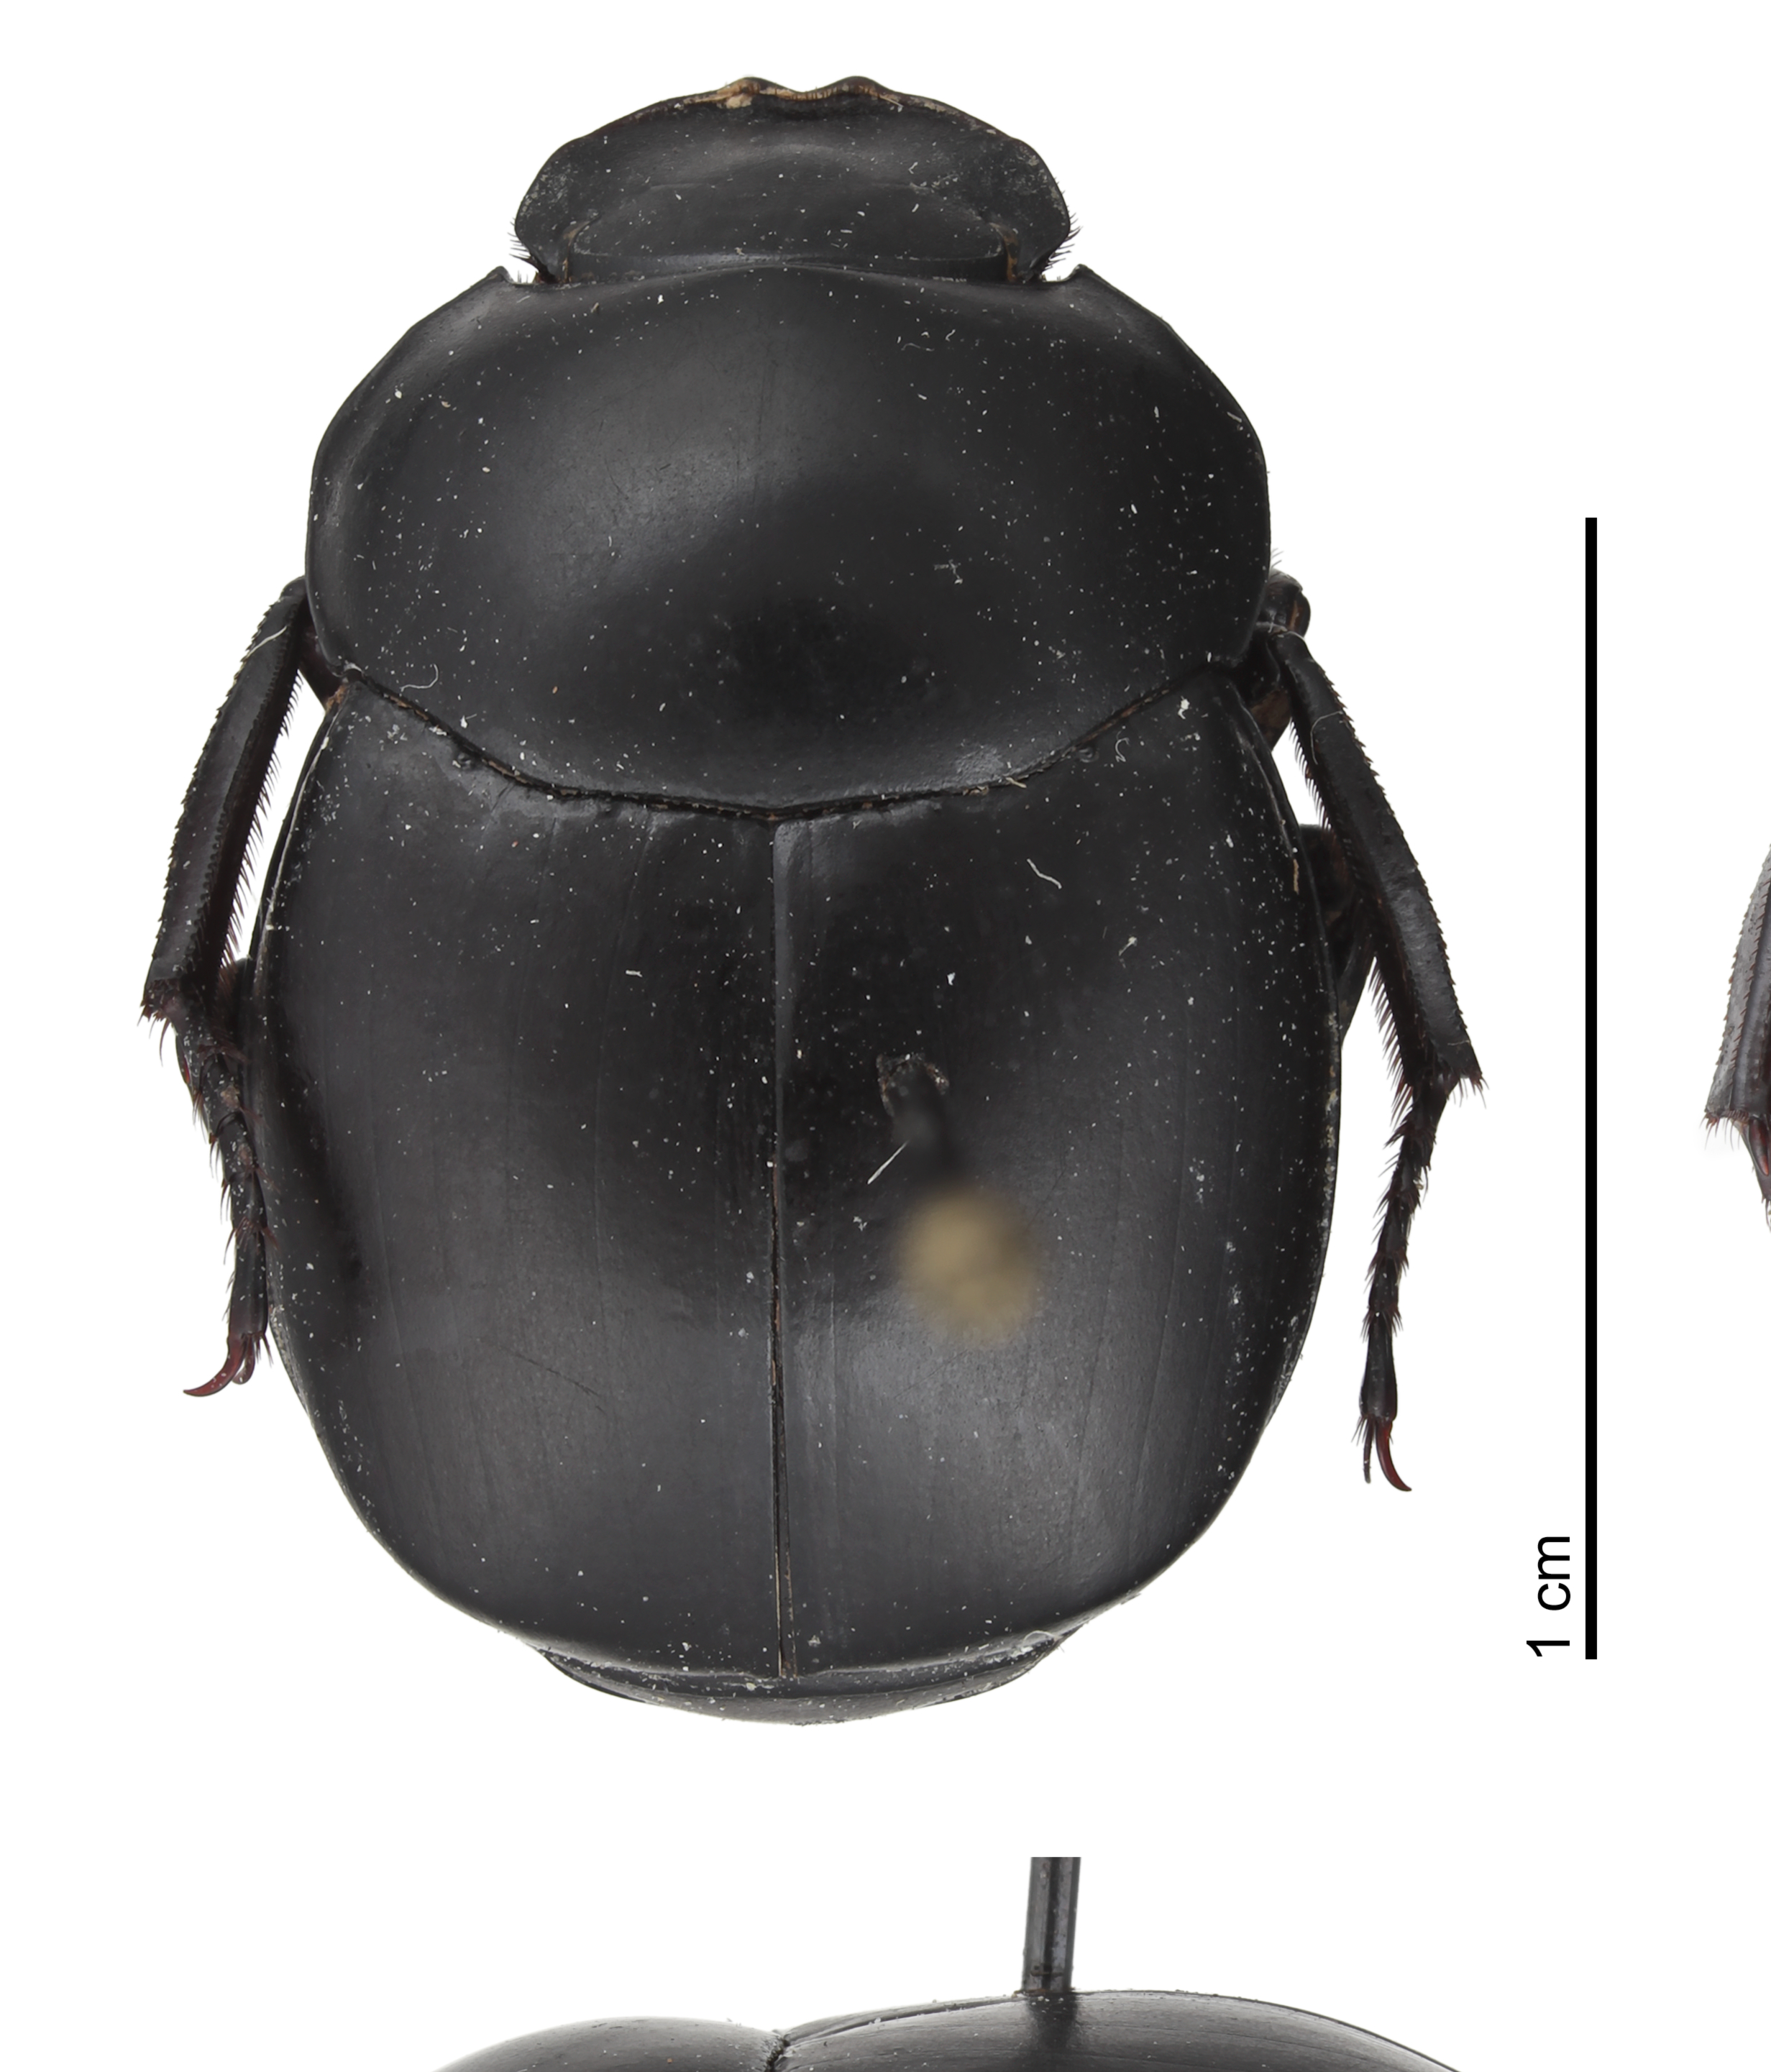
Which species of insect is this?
Canthon assimilis
